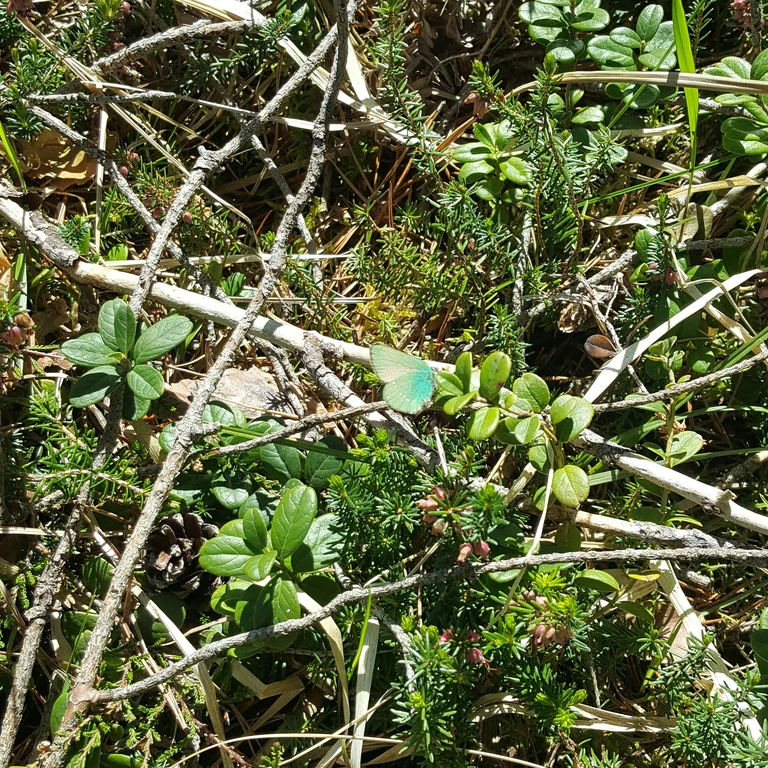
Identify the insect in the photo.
Callophrys rubi
